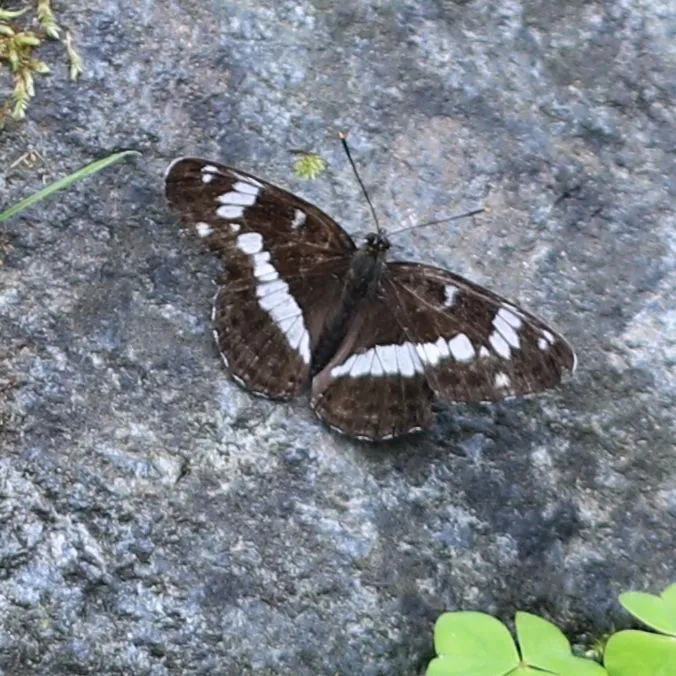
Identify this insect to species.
Limenitis camilla (also Ladoga camilla)
